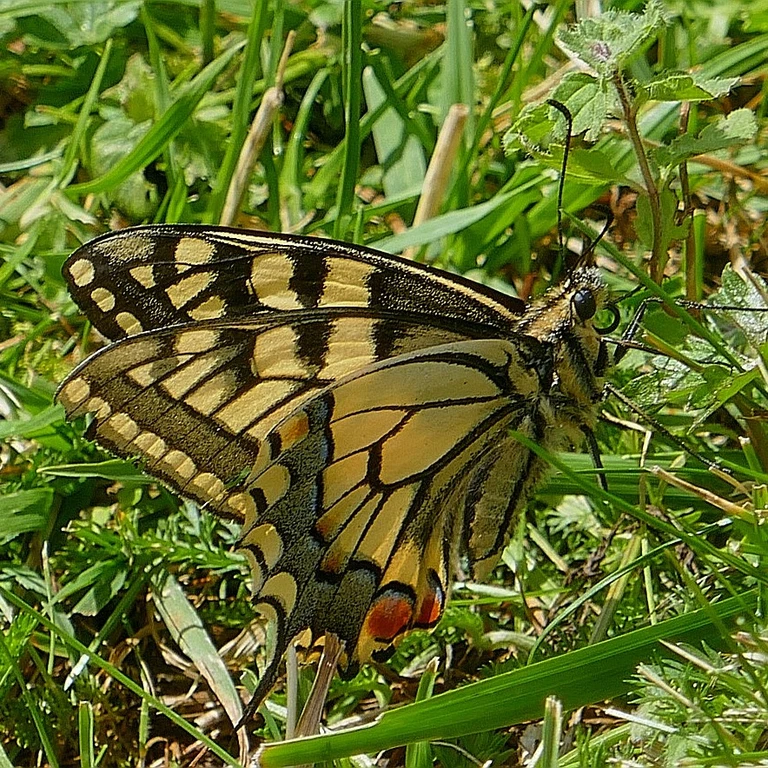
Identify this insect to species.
Papilio machaon
